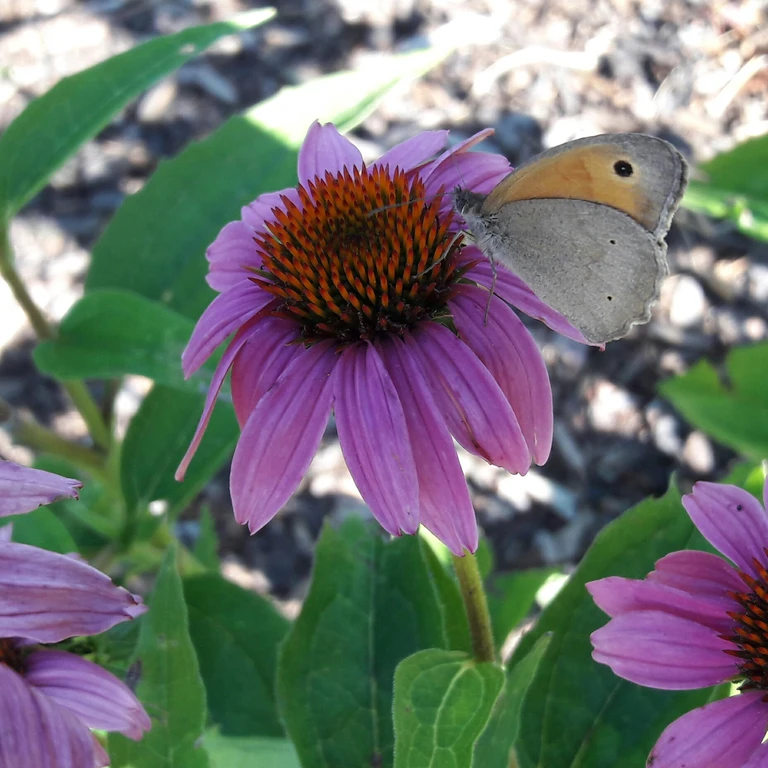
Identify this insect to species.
Maniola jurtina
